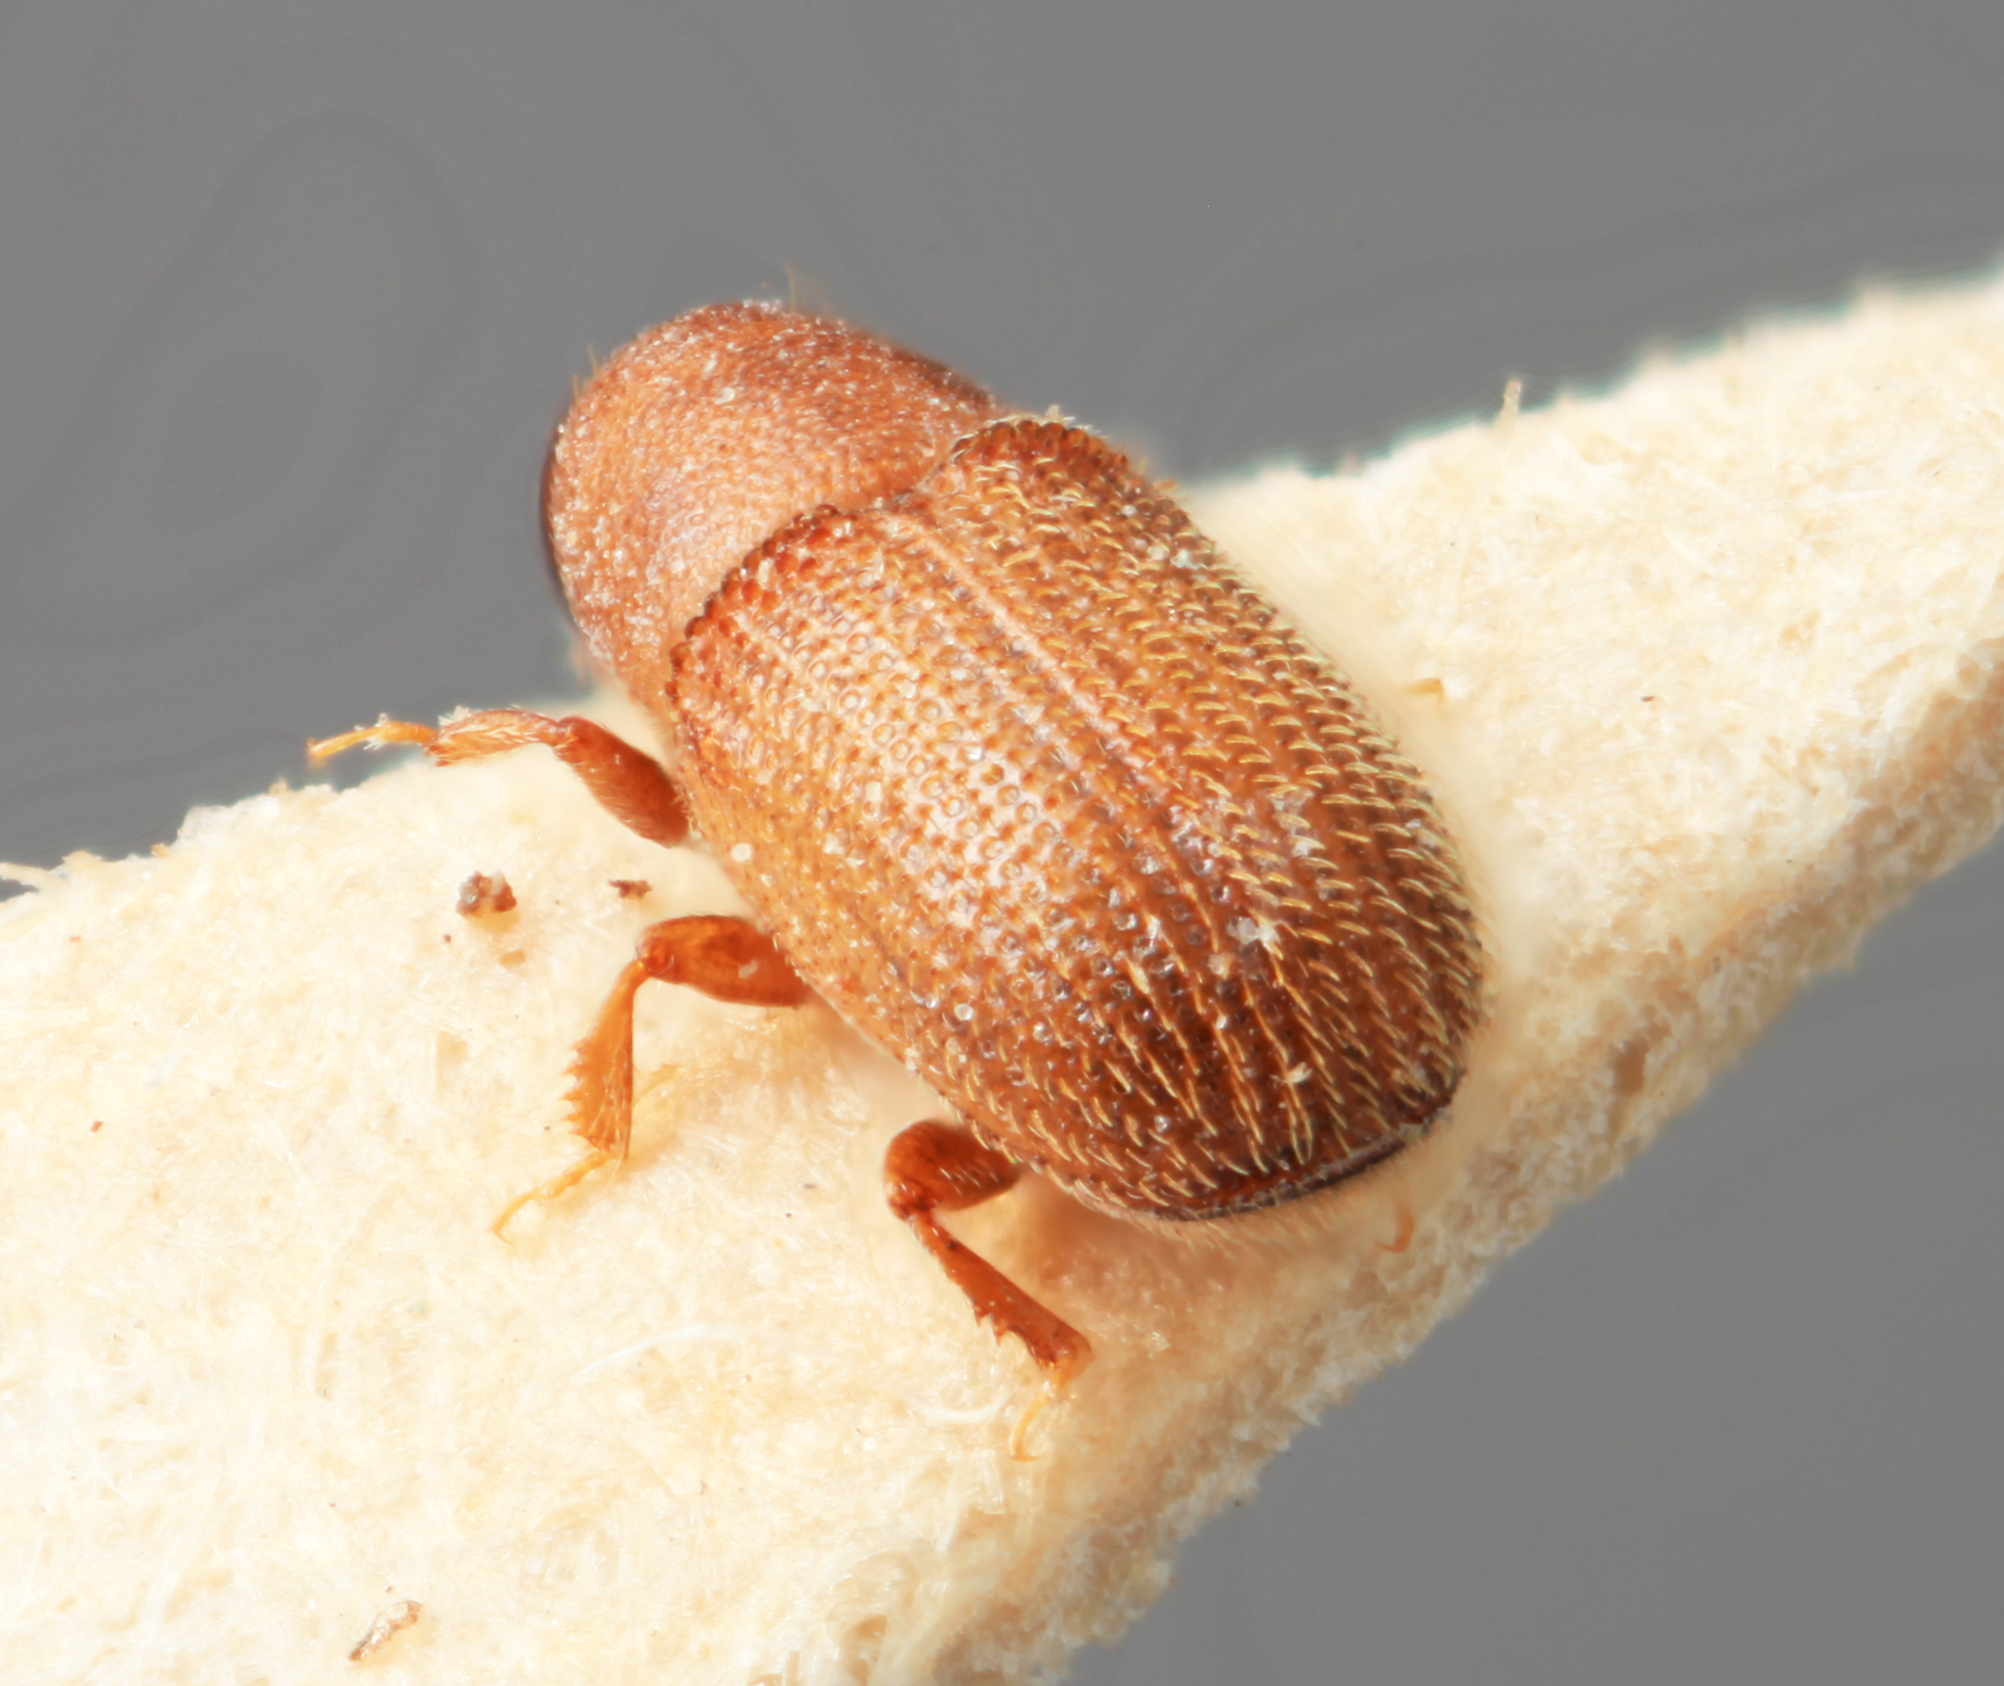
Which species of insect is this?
Xylechinus ougeniae
